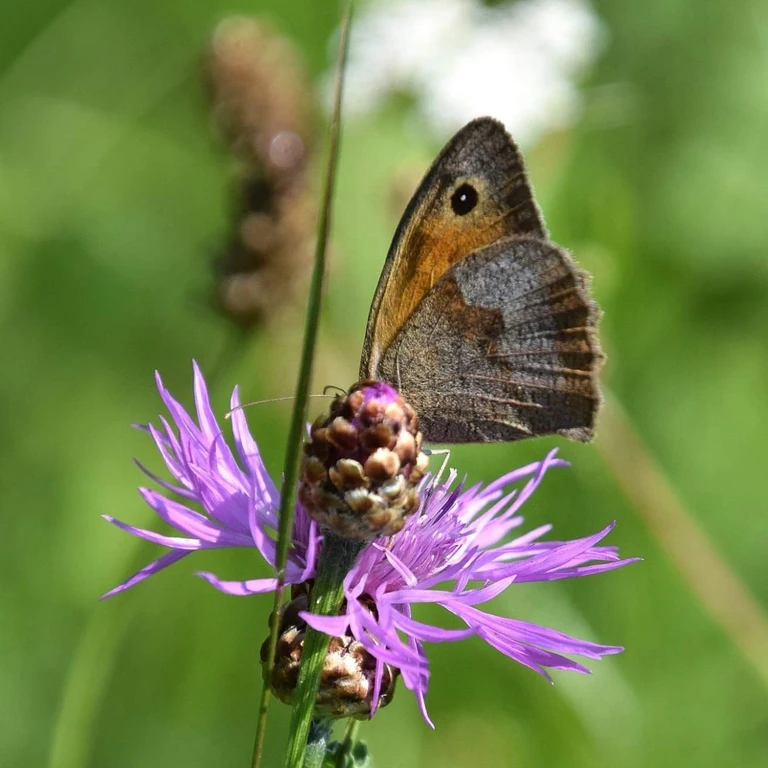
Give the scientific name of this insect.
Maniola jurtina
